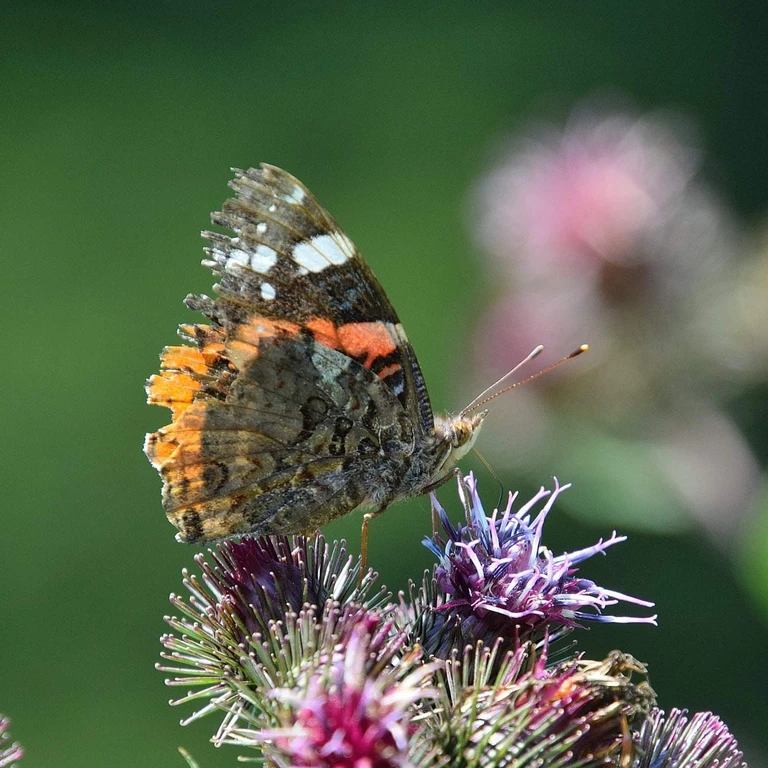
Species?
Vanessa atalanta
